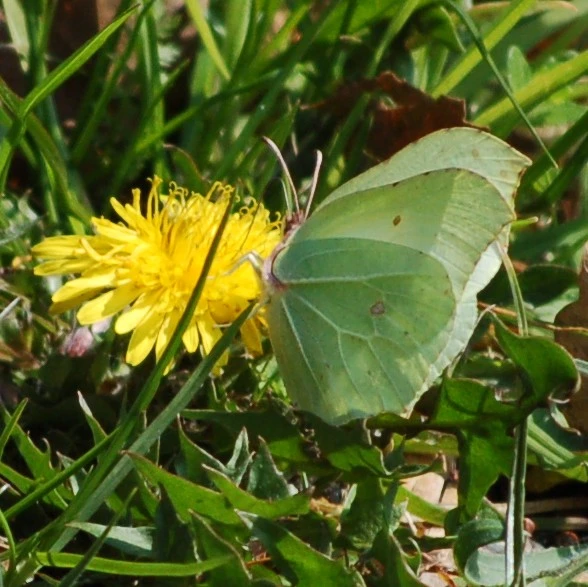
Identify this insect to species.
Gonepteryx rhamni
